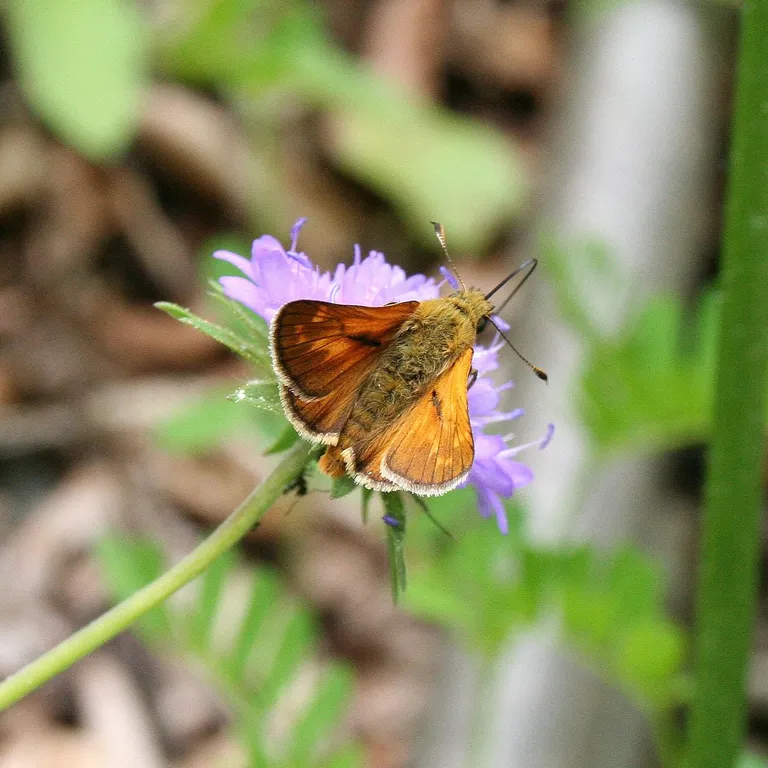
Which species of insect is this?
Ochlodes sylvanus (also Ochlodes venata)
